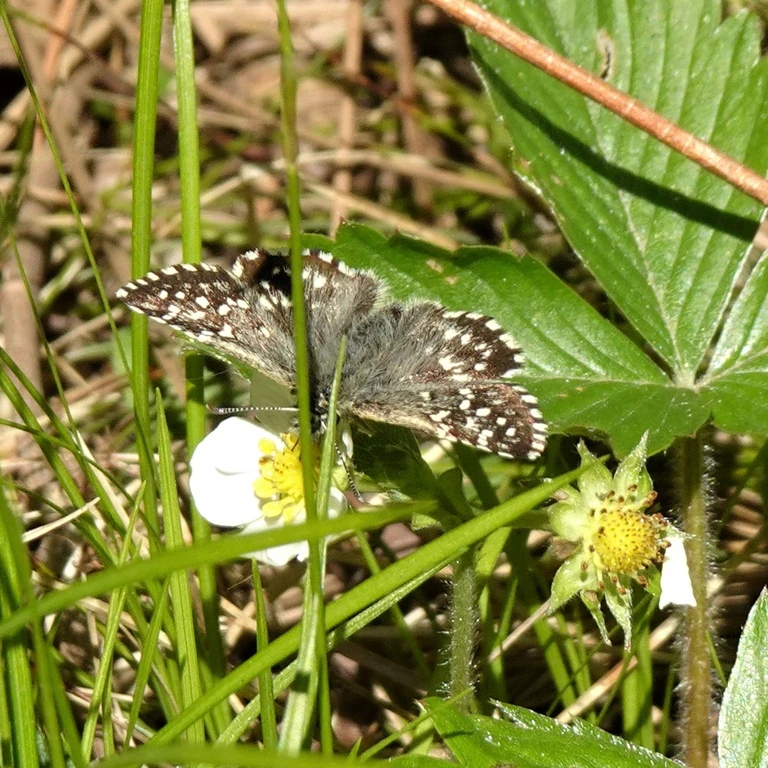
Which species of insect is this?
Pyrgus malvae
